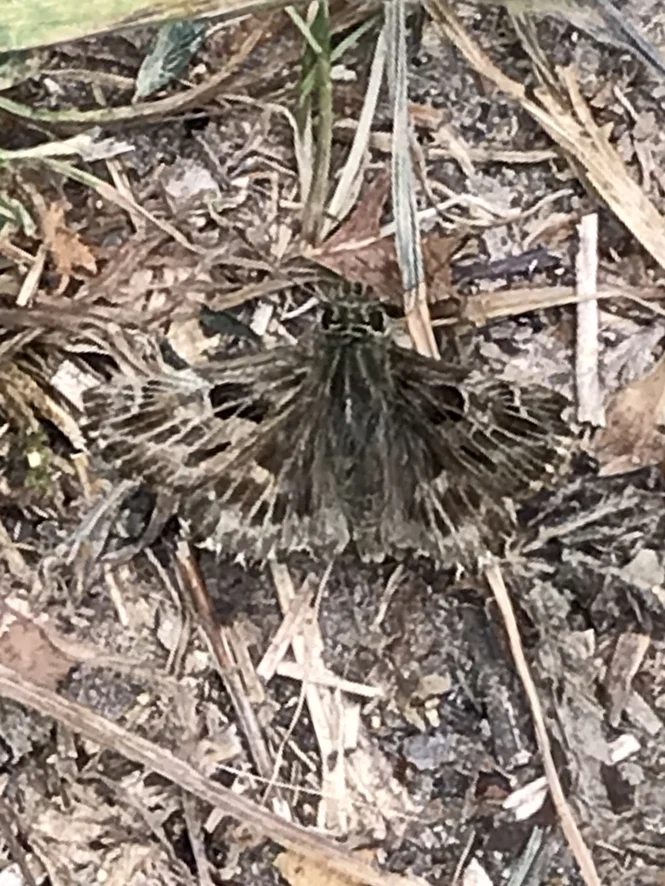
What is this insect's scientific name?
Carcharodus alceae
